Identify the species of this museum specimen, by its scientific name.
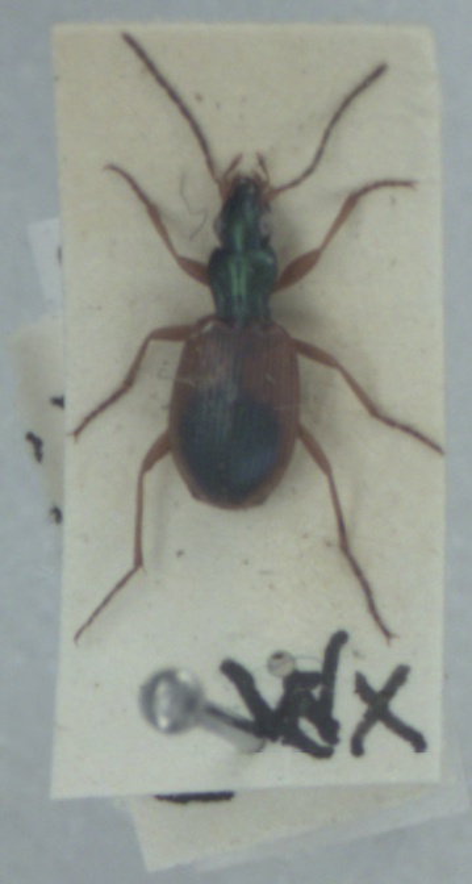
Anchomenus dorsalis
